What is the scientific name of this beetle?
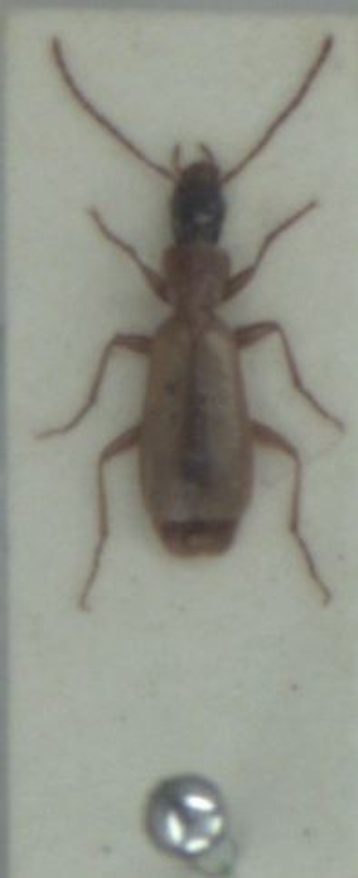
Paradromius longiceps
